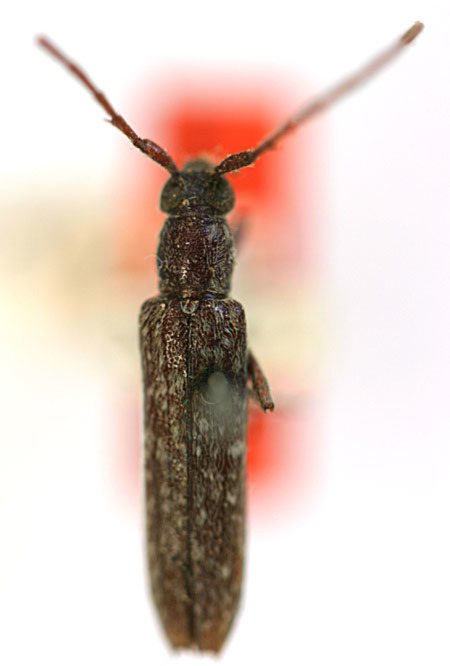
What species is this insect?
Hypermallus mediallis (also Anelaphus parallelus)
